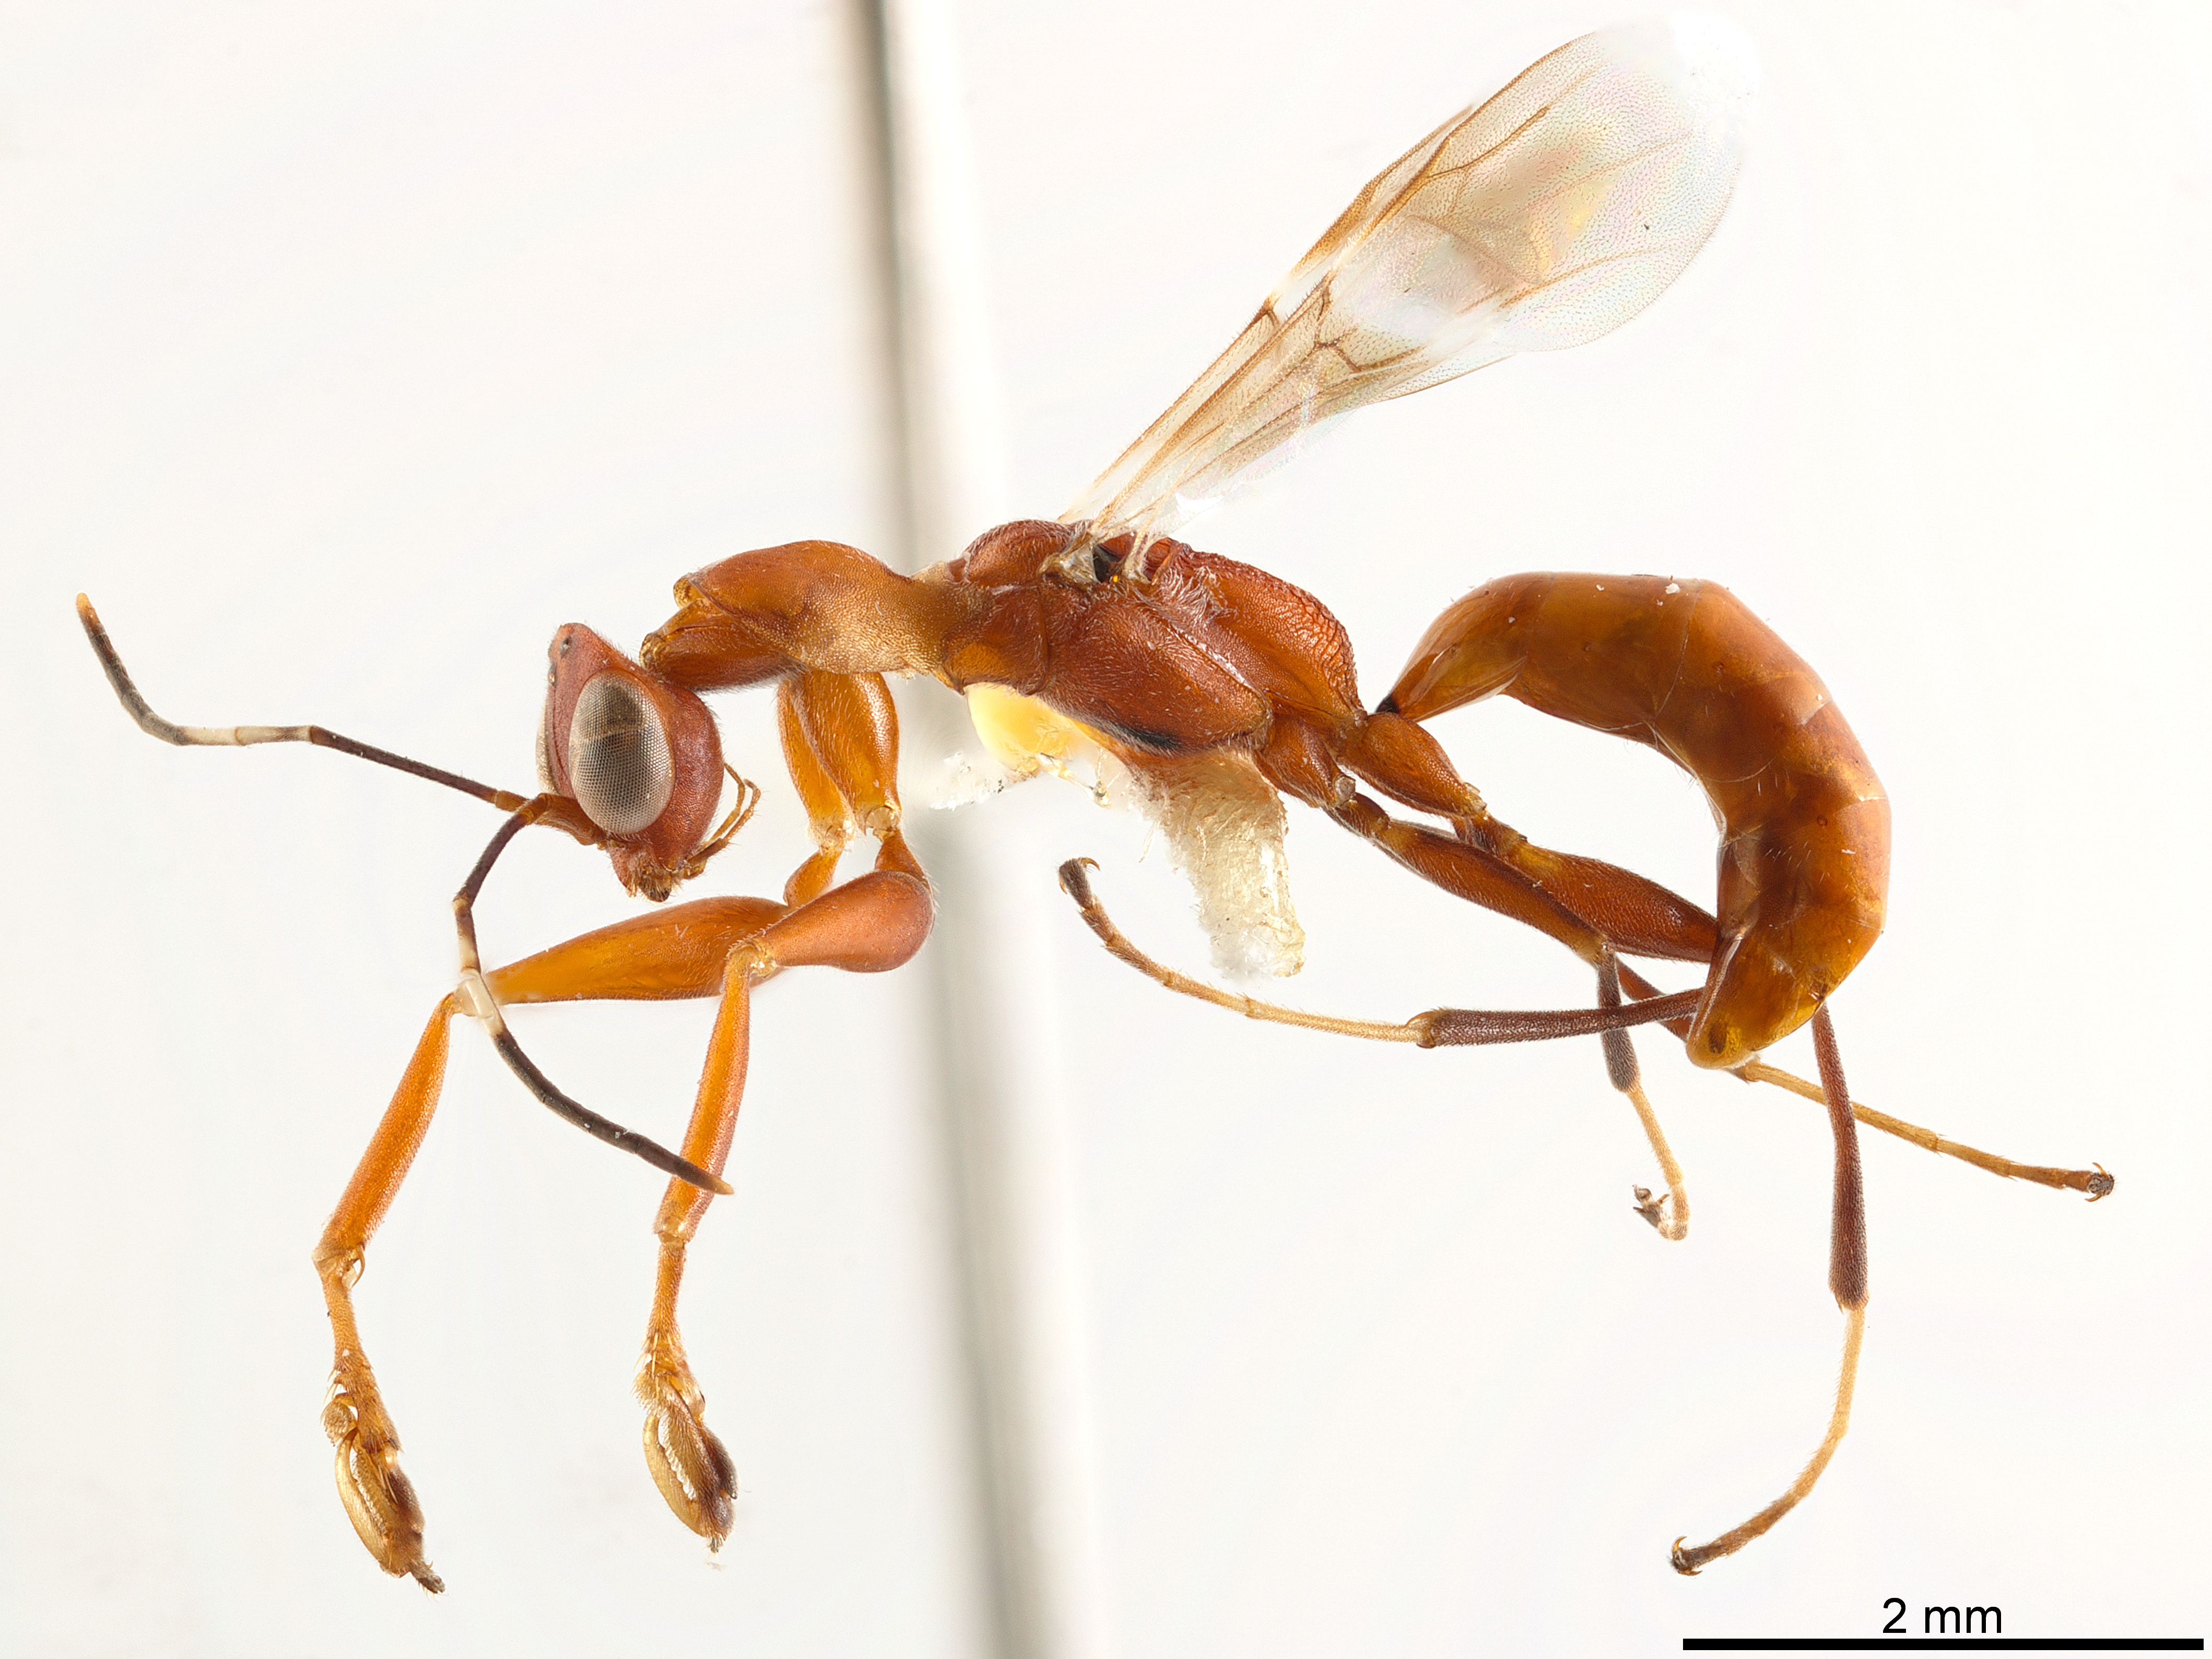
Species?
Dryinus alatus
